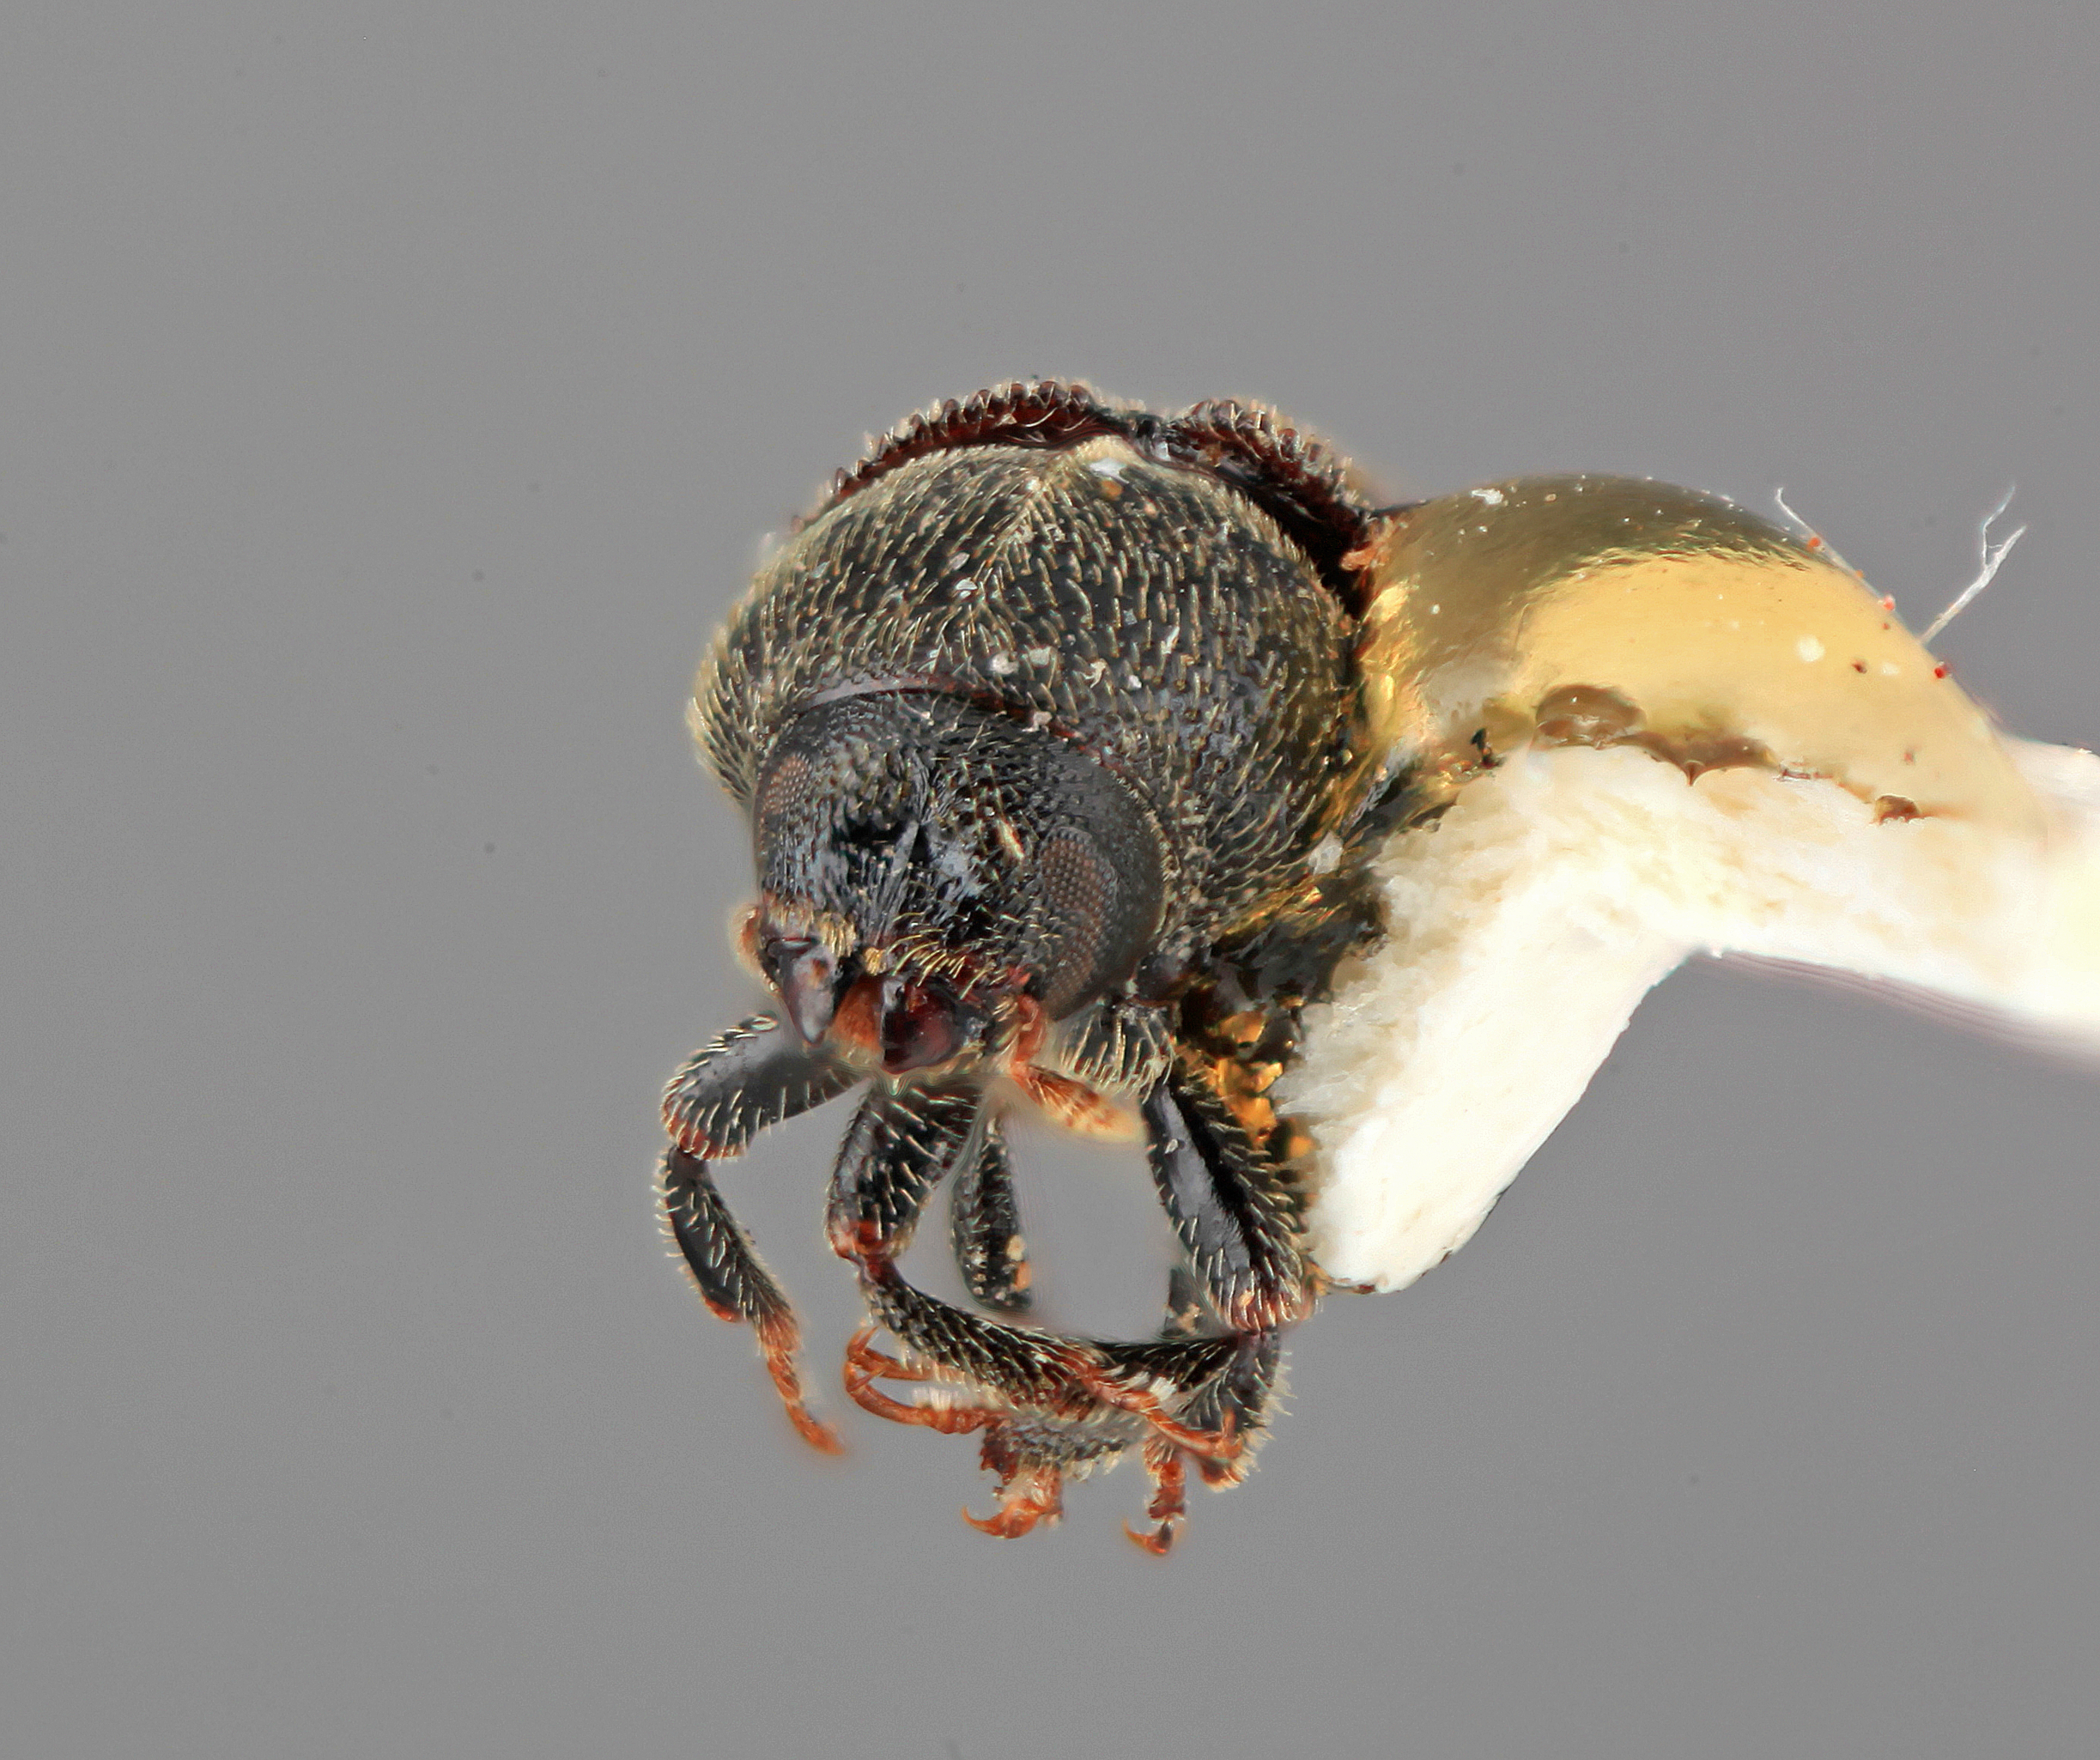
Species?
Phloeosinus woodi
